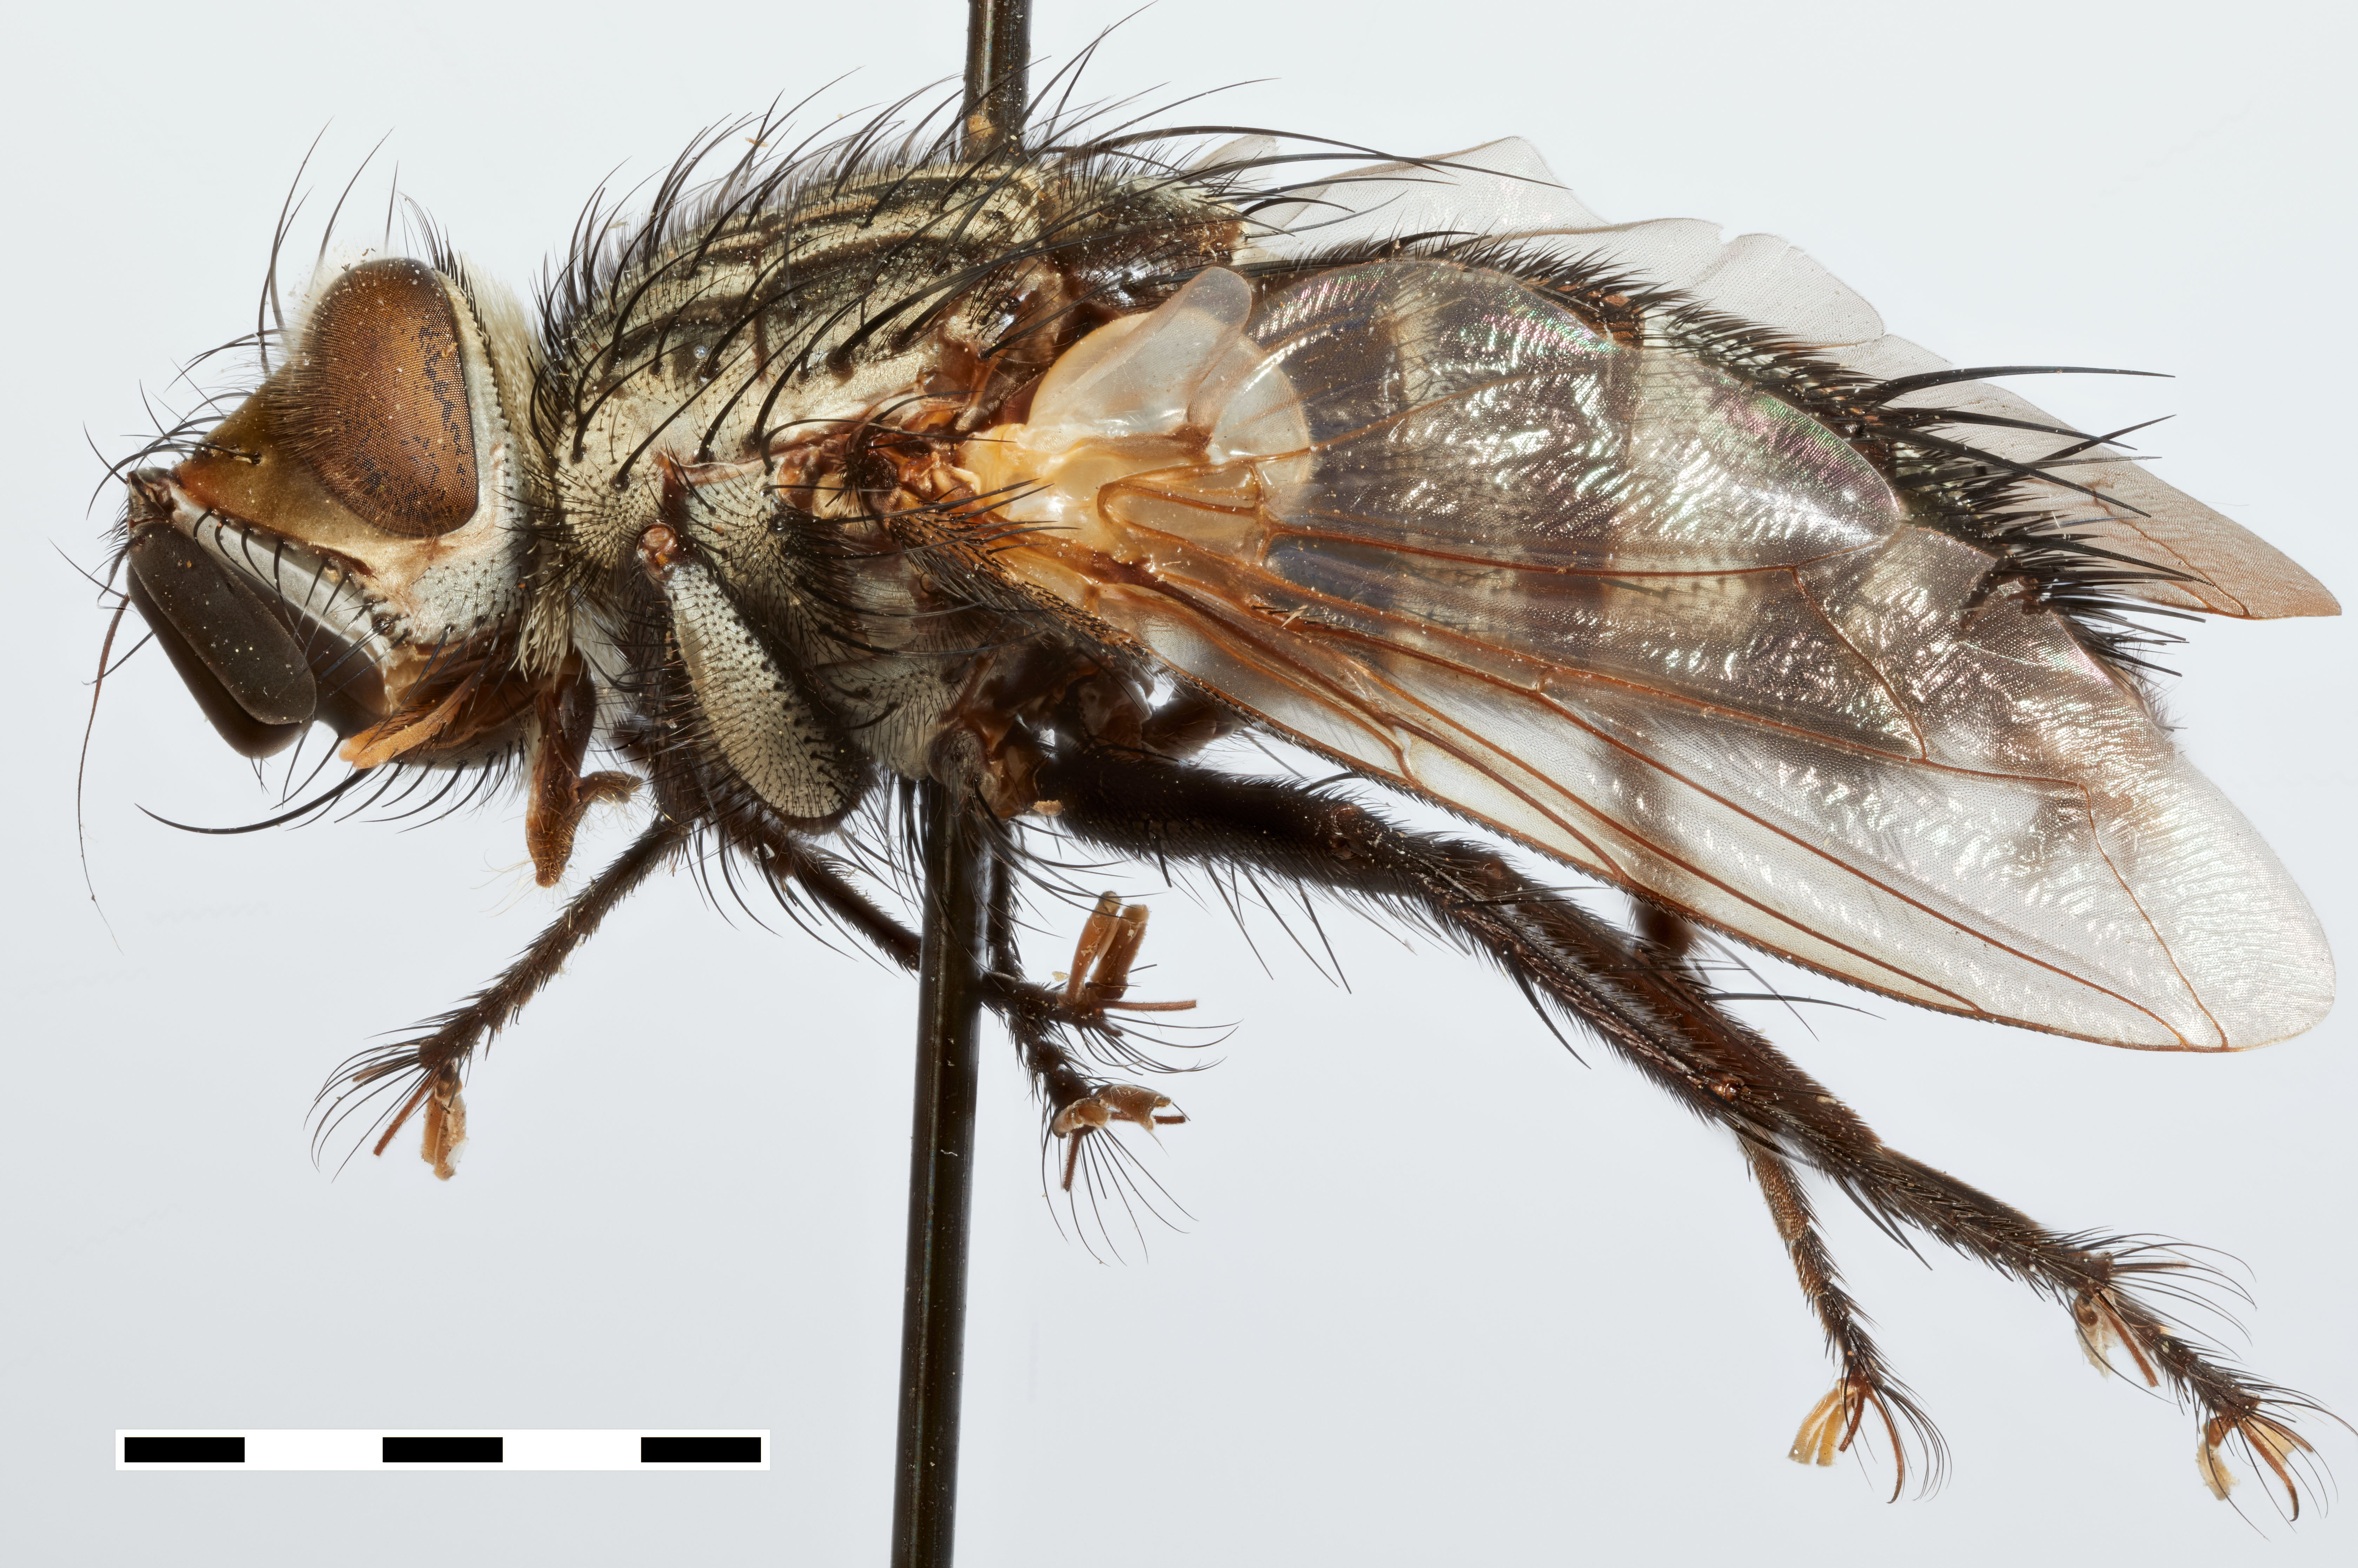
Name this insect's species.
Phorocera coccyx
